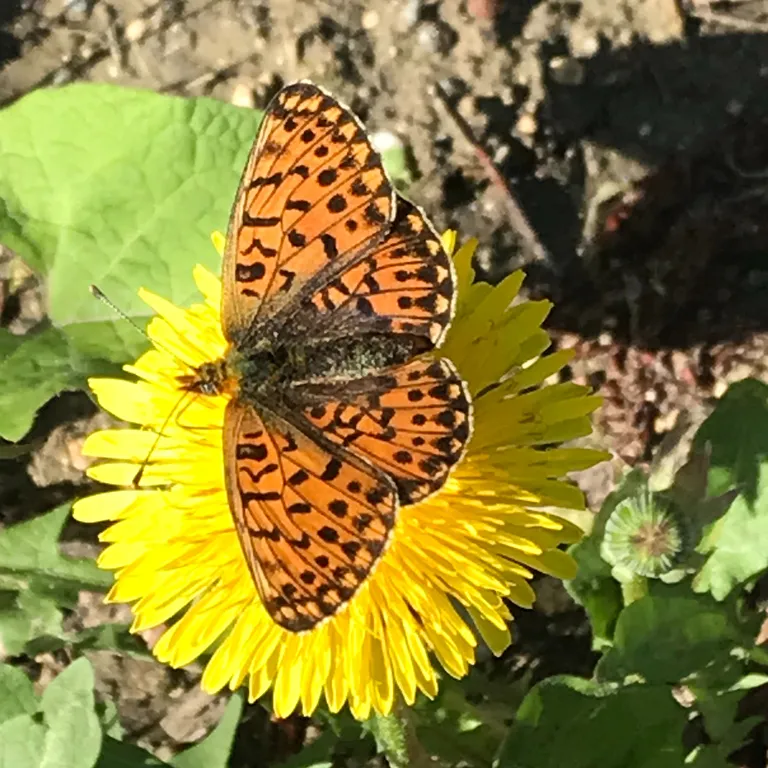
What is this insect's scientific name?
Boloria euphrosyne (also Clossiana euphrosyne)
